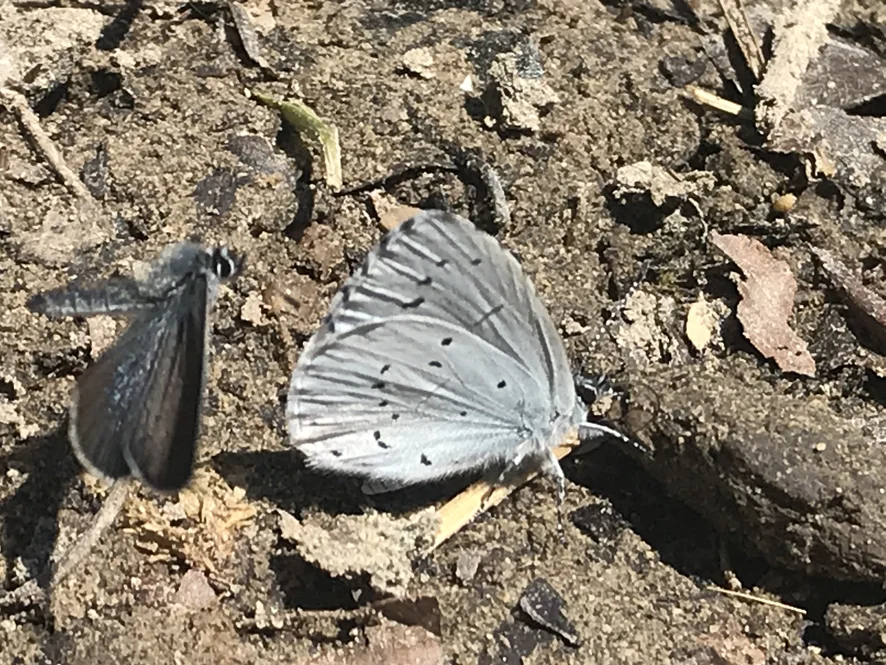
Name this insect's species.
Celastrina argiolus
